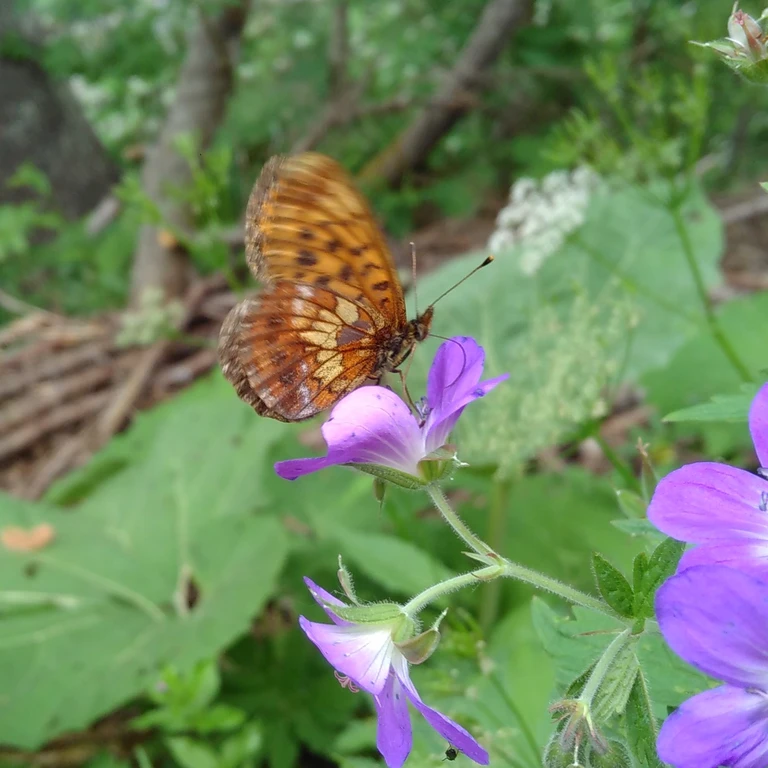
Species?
Boloria thore
